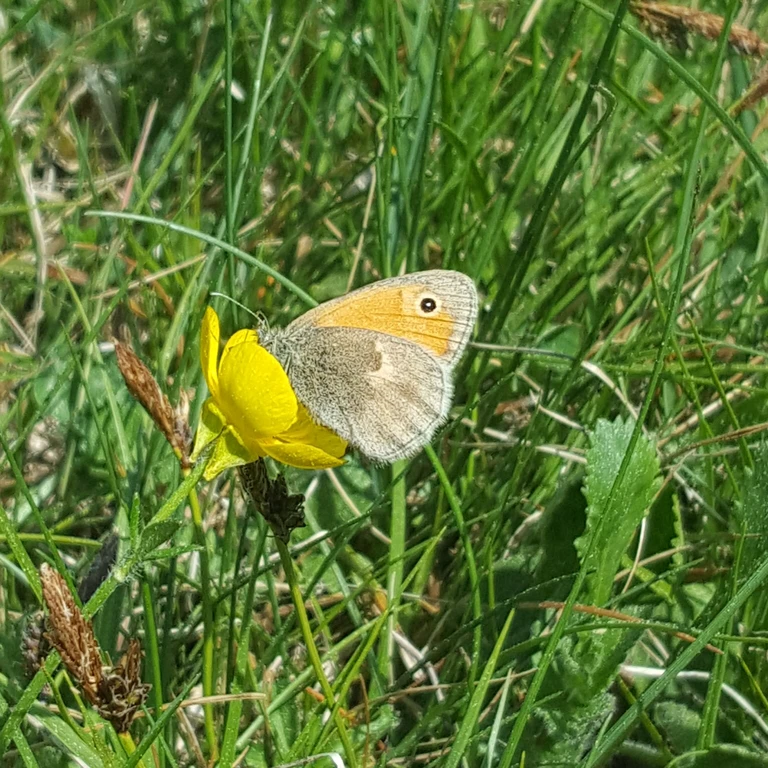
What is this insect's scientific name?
Coenonympha pamphilus
